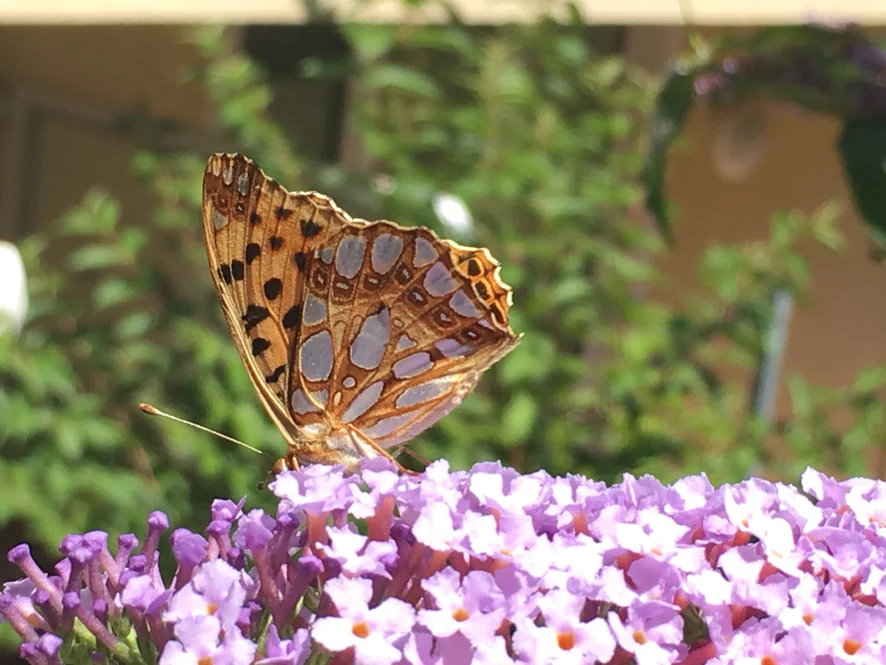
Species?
Issoria lathonia
